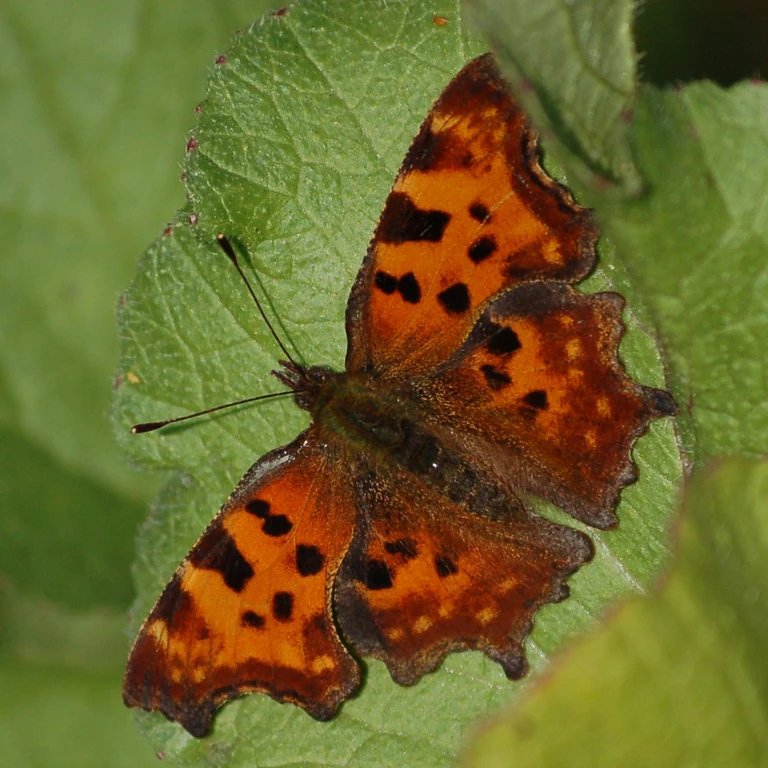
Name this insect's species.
Polygonia c-album
